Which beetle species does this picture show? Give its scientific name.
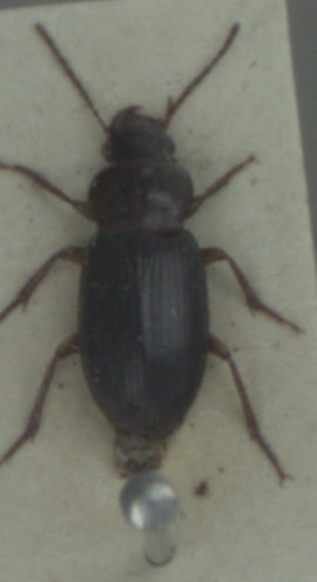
Ophonus rufibarbis
